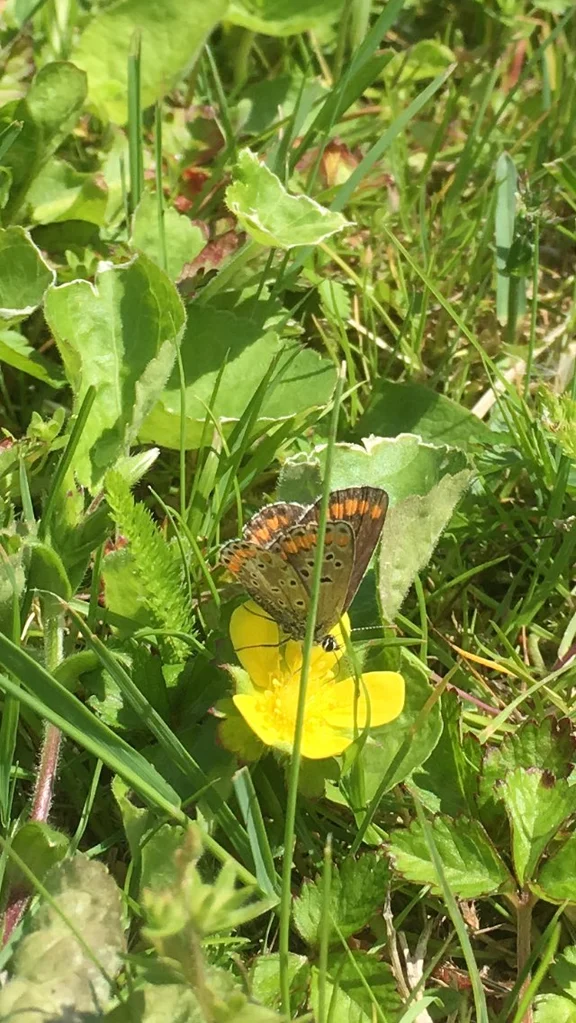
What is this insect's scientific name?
Aricia agestis/artaxerxes
